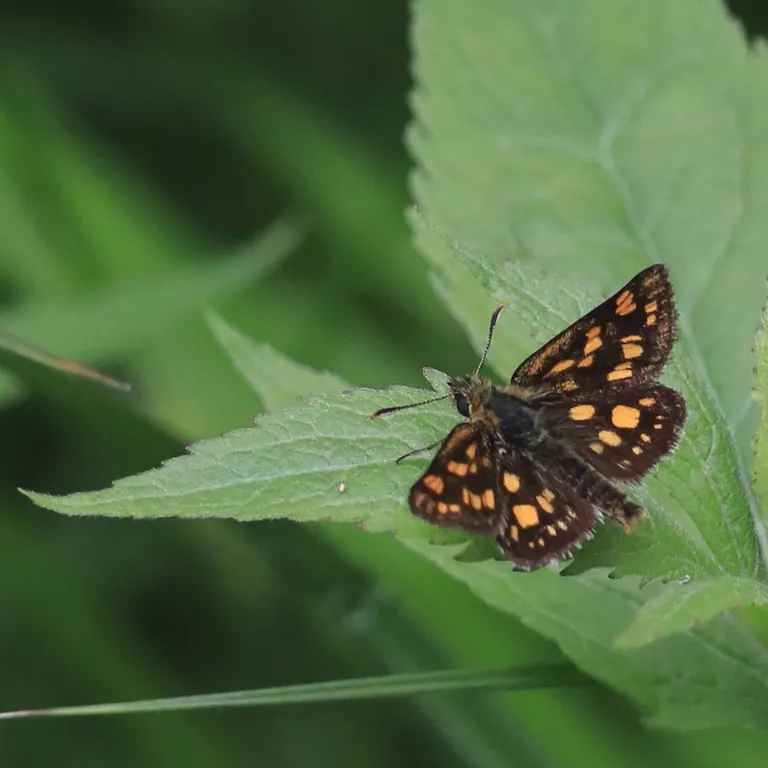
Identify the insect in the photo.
Carterocephalus palaemon
